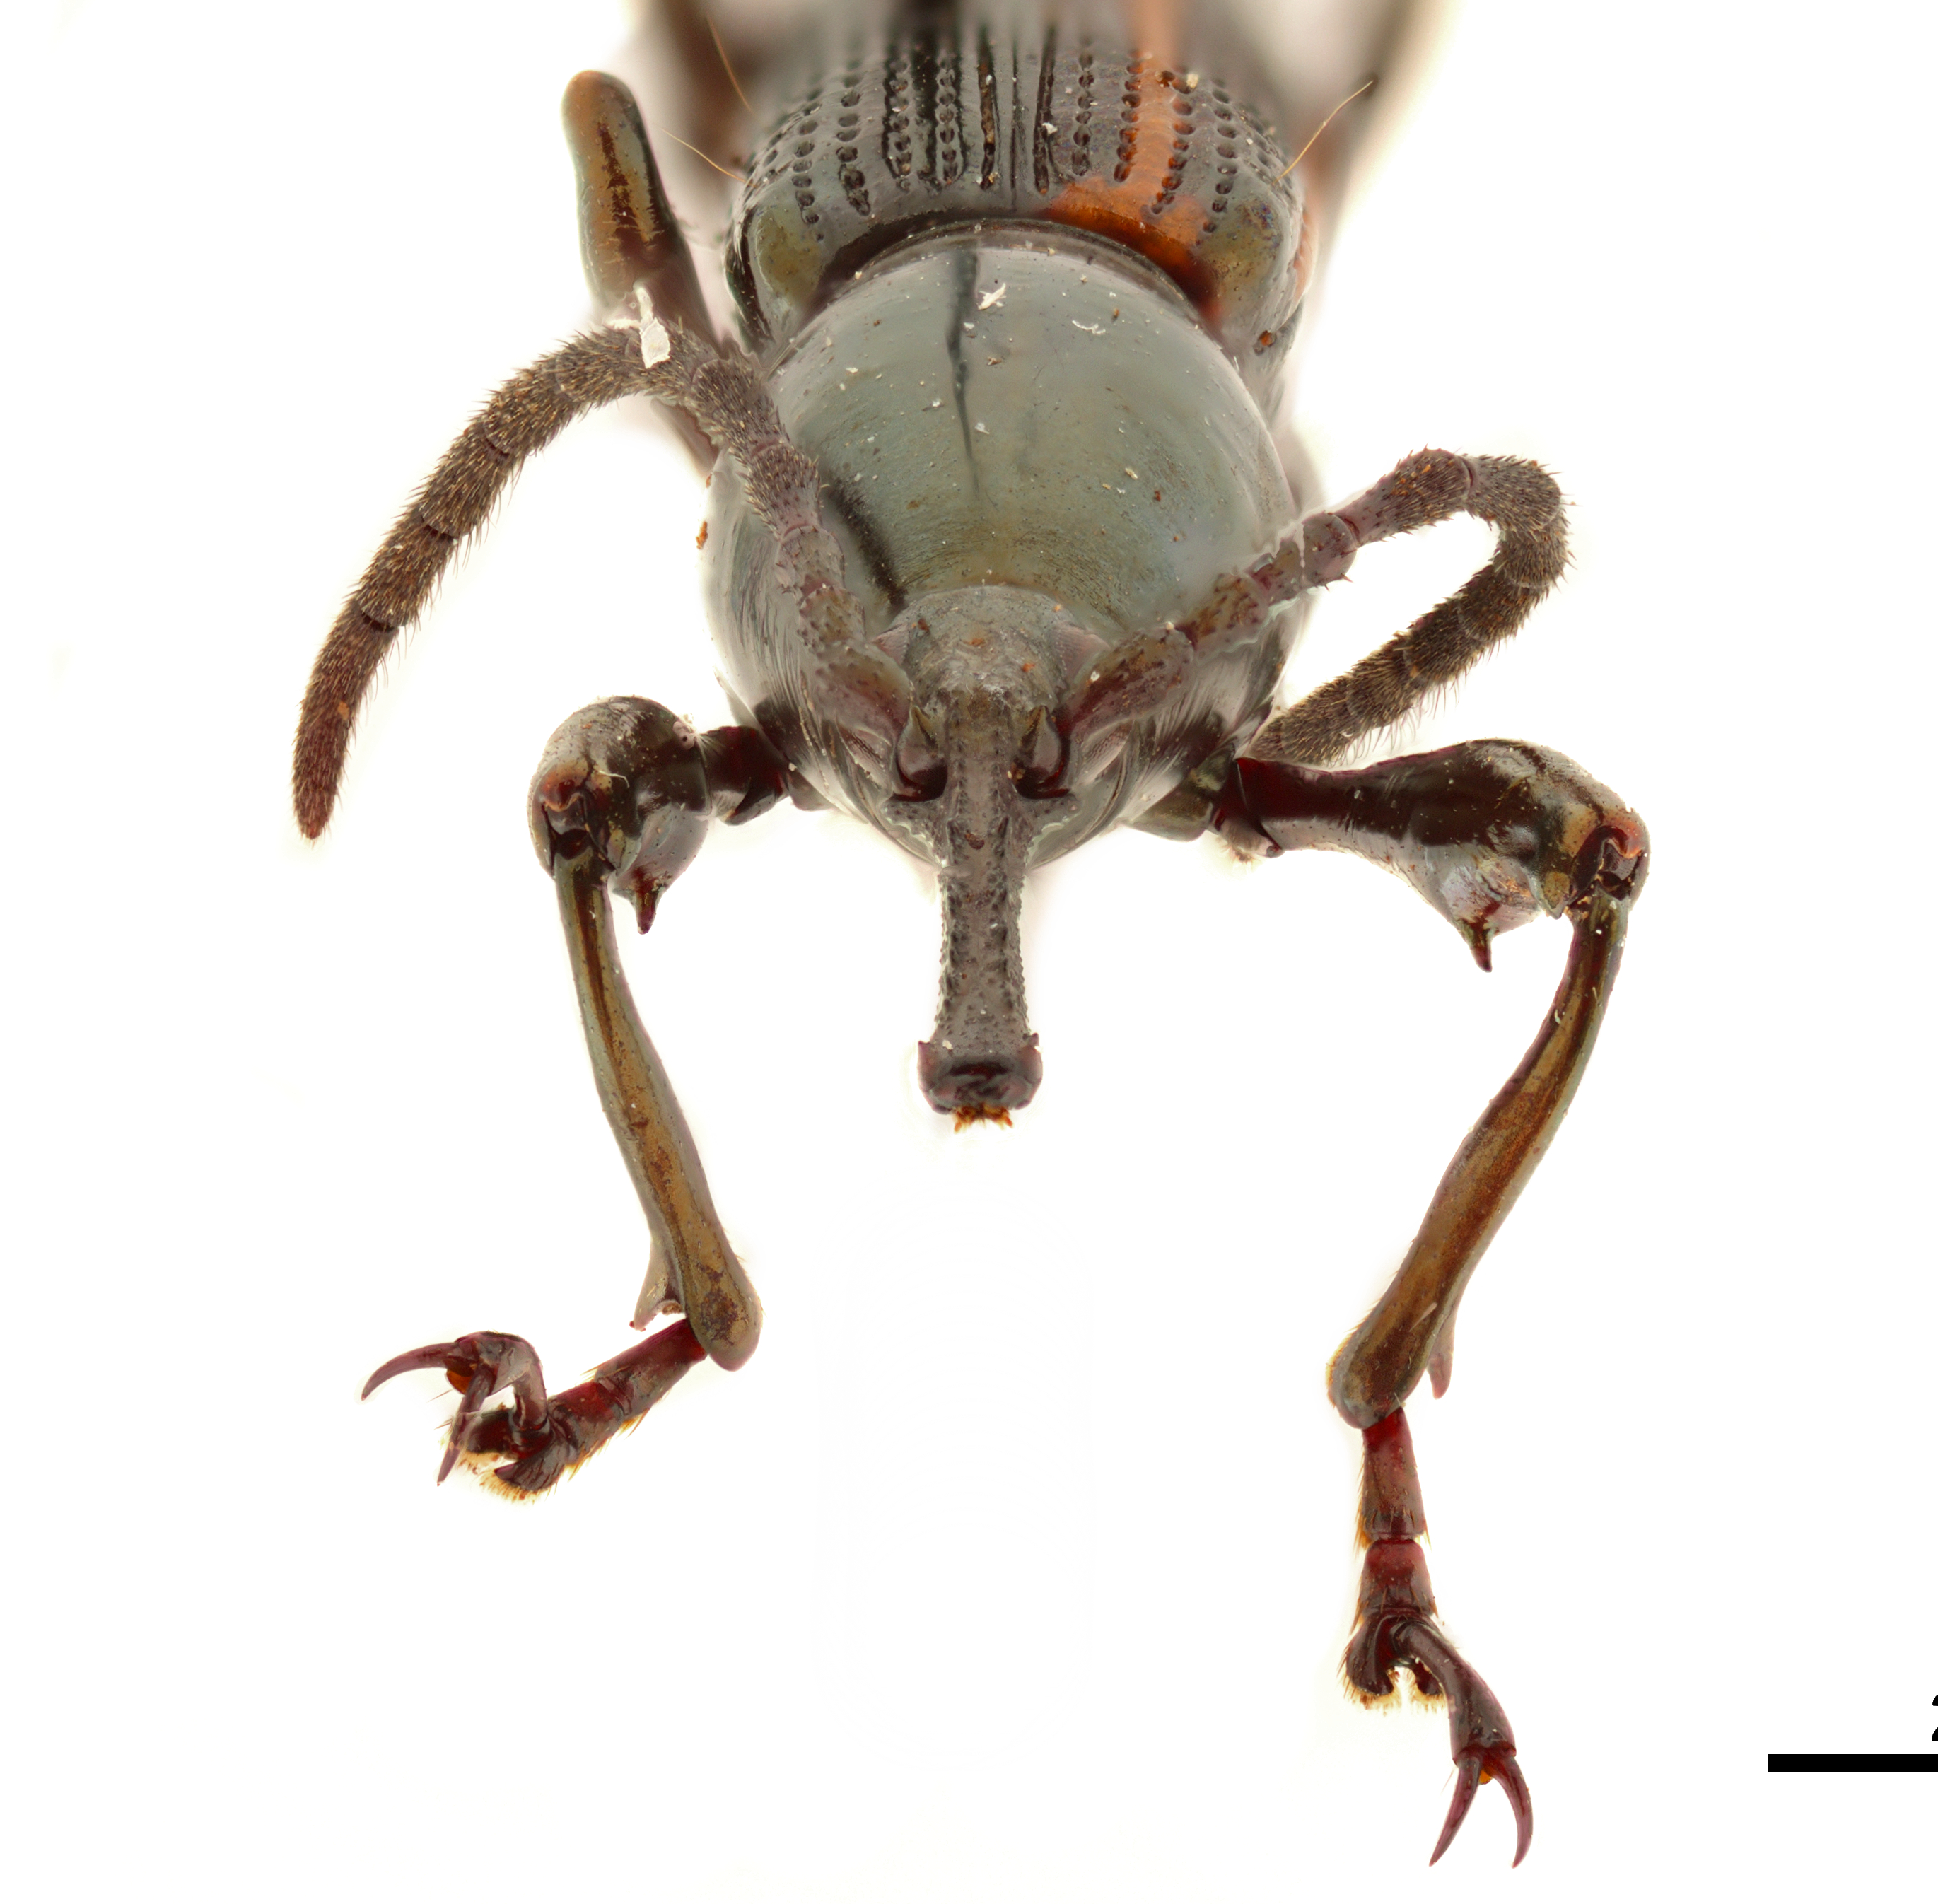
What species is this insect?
Raphirhynchus panamensis
